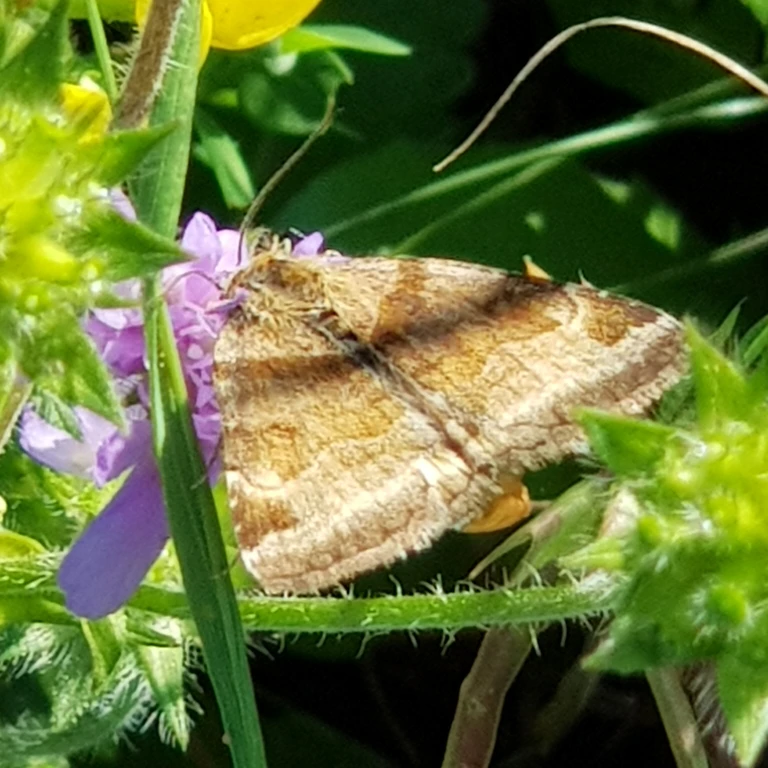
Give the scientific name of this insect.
Euclidia glyphica
